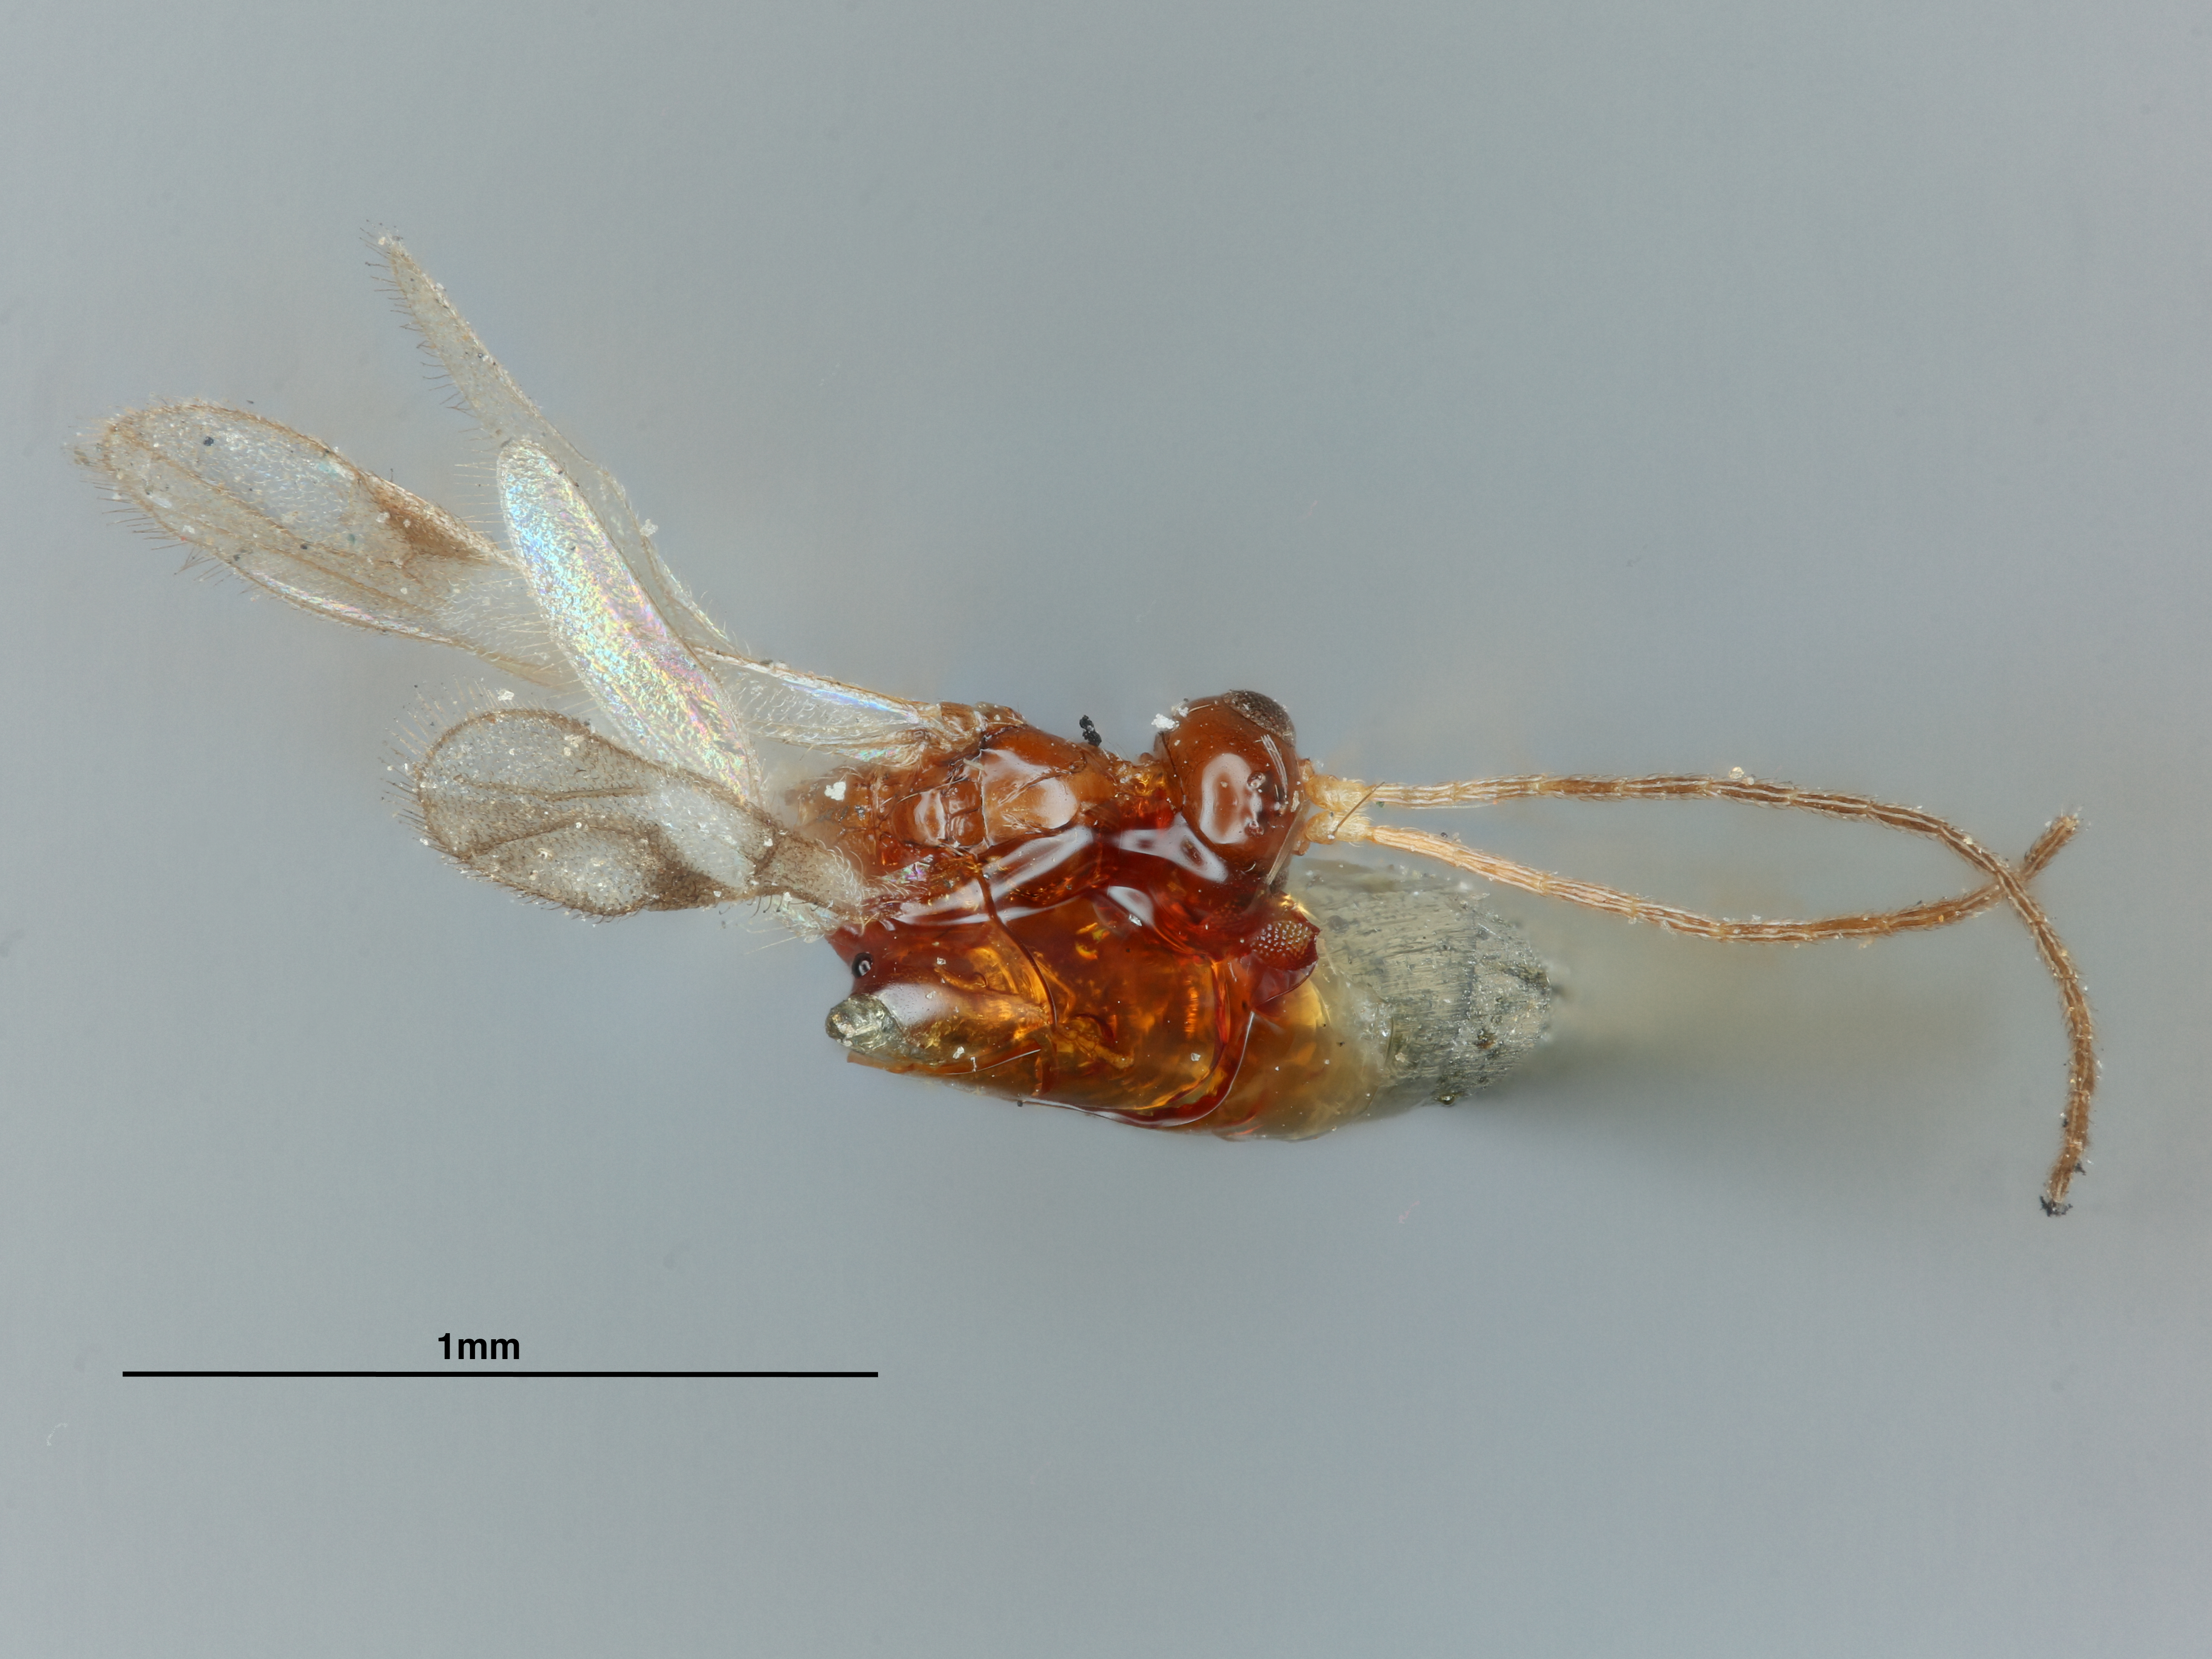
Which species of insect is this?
Dimeris maculipennis
